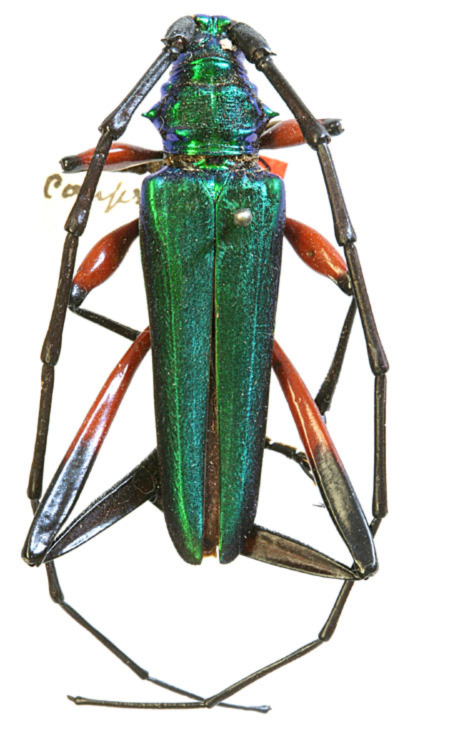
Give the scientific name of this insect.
Callichroma compressipes
